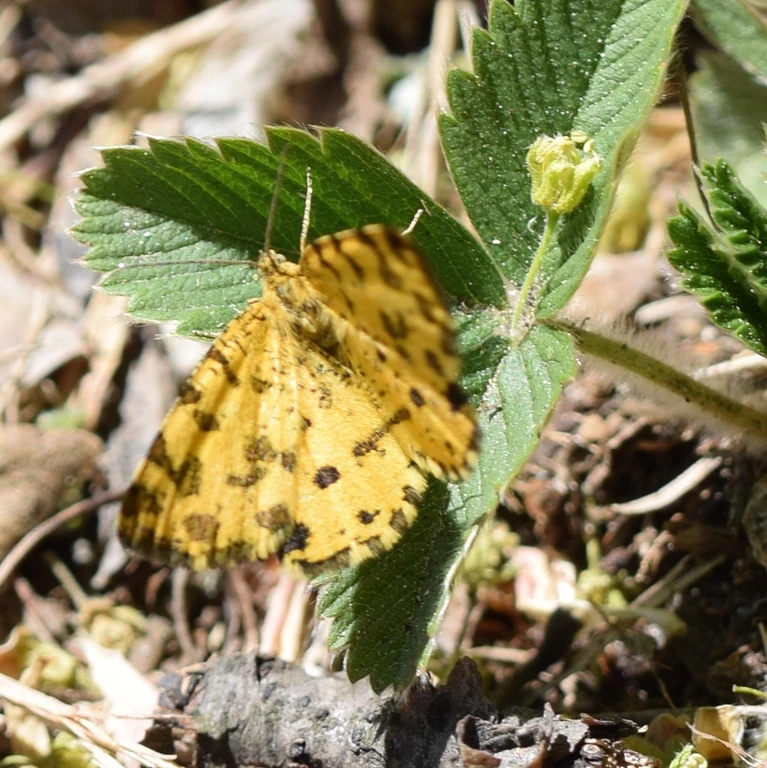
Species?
Pseudopanthera macularia
